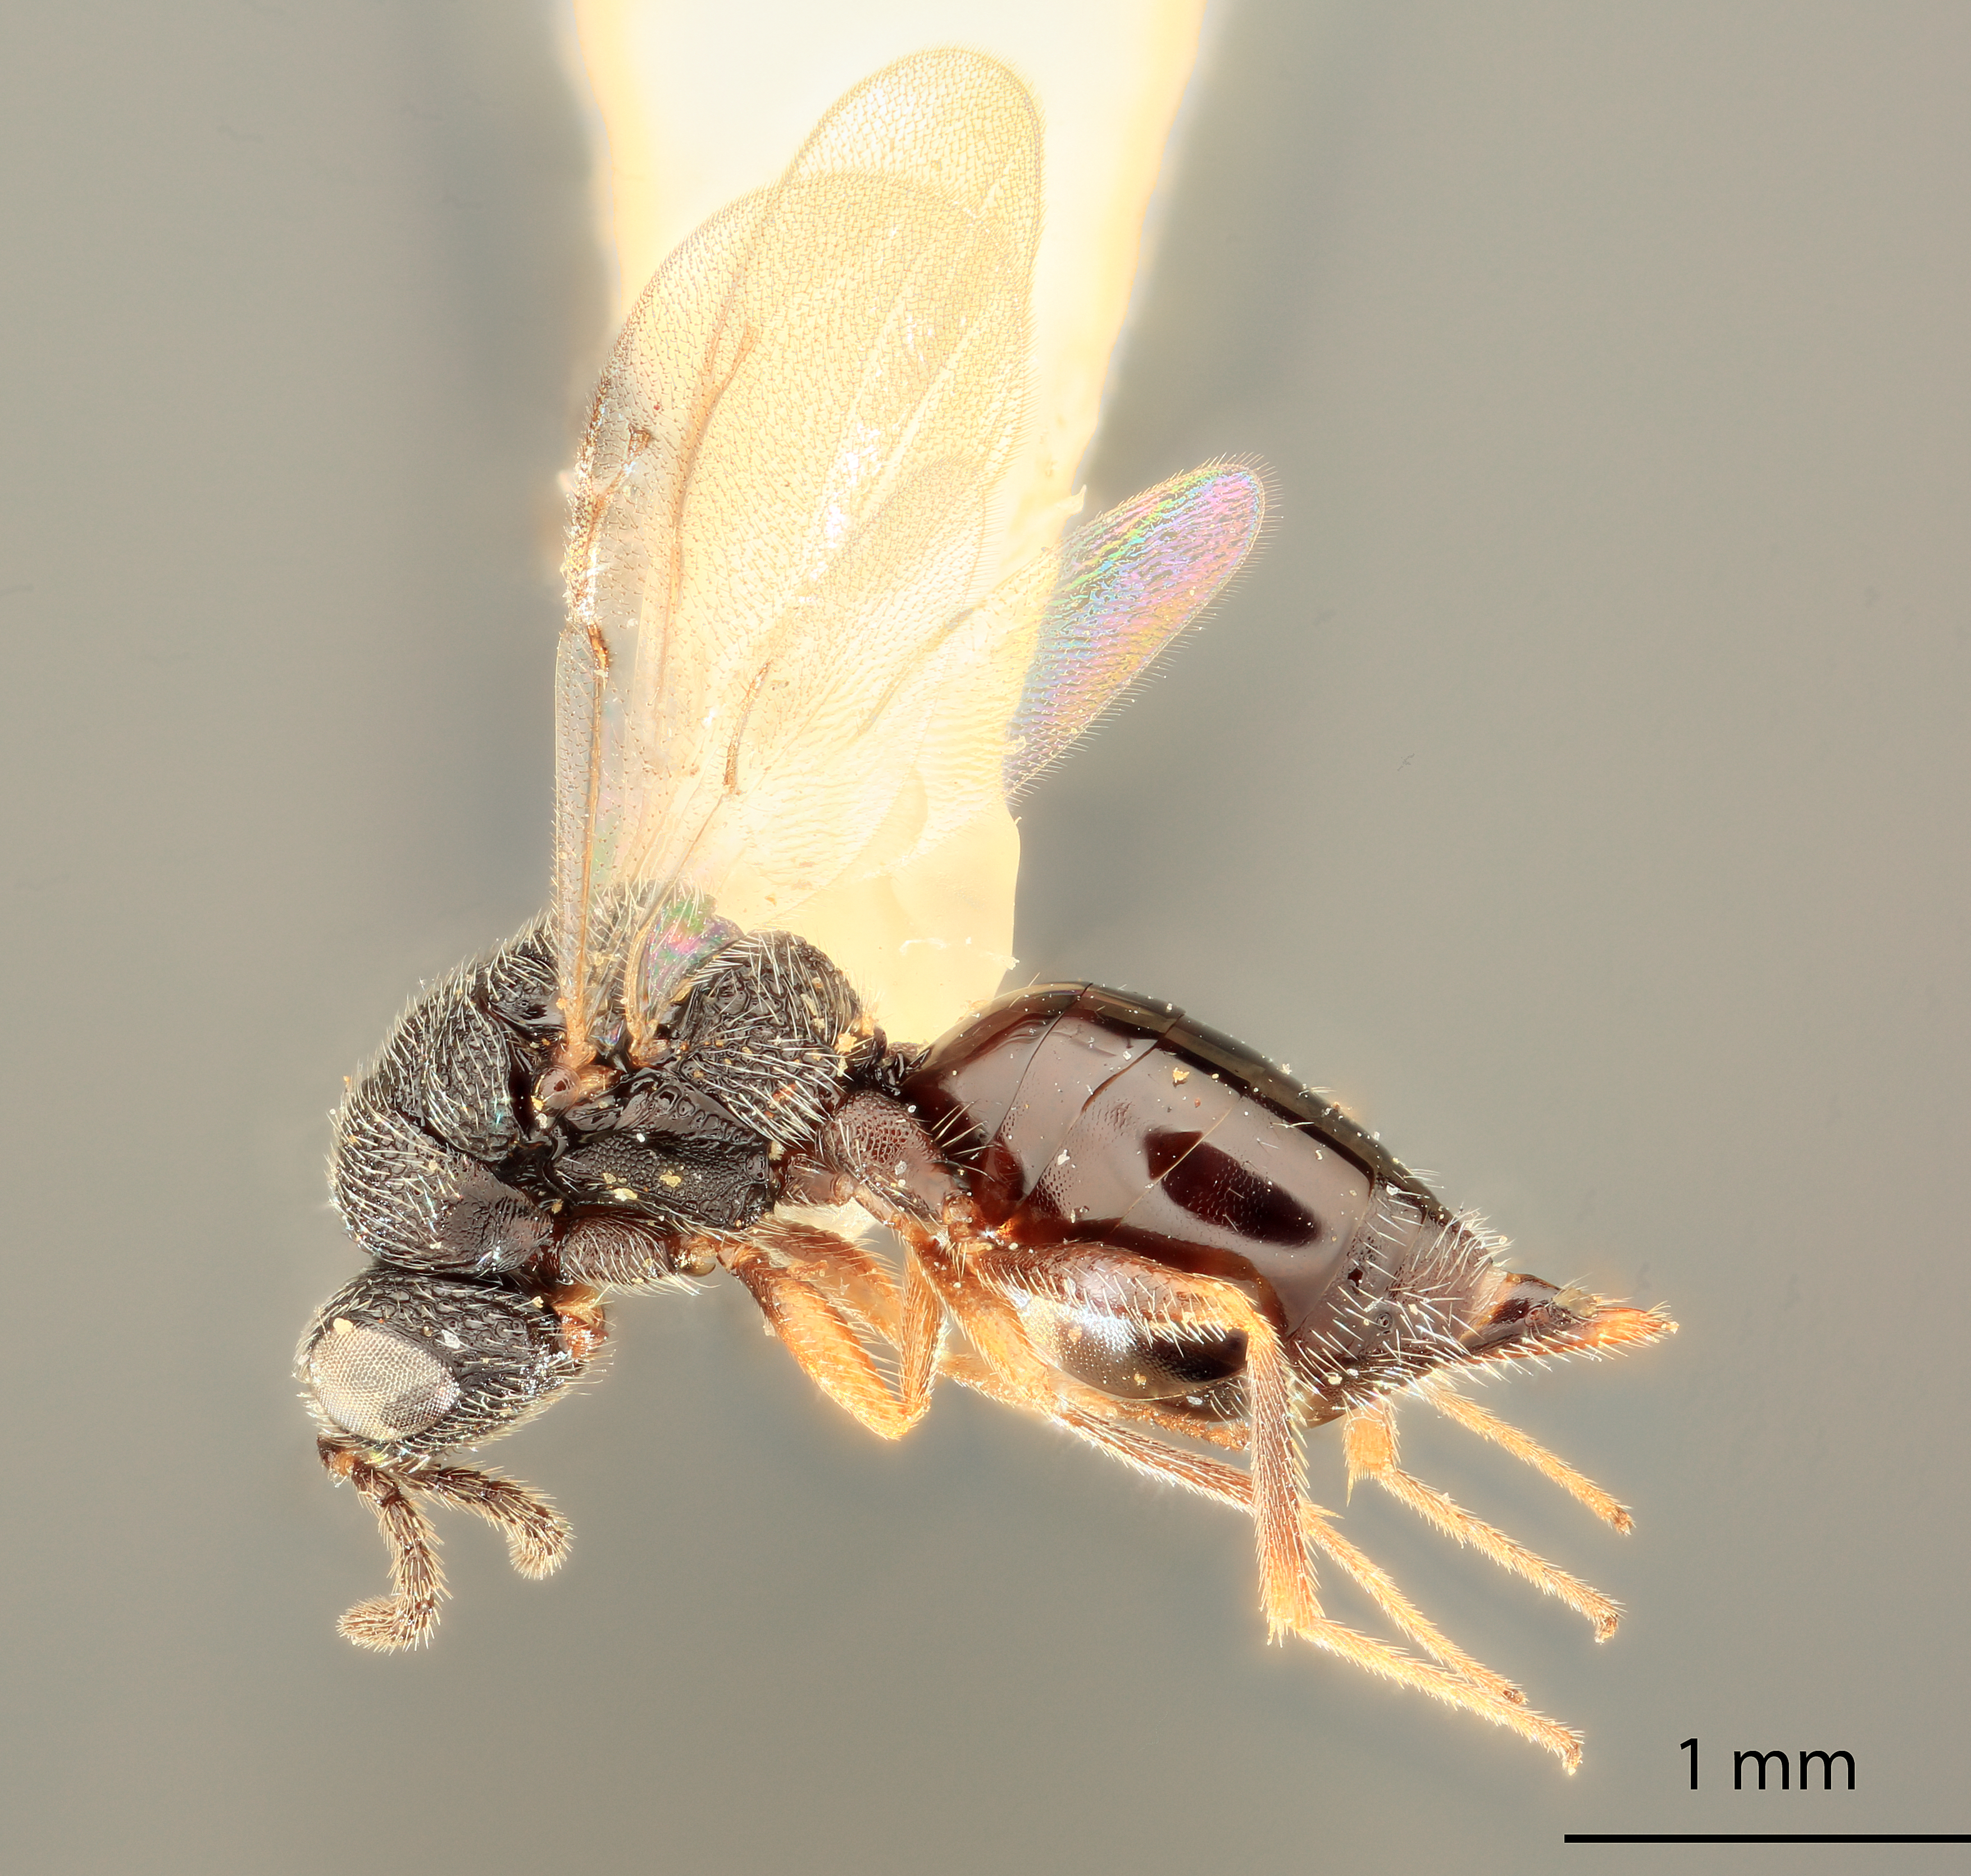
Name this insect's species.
Eurytoma rubribacca
